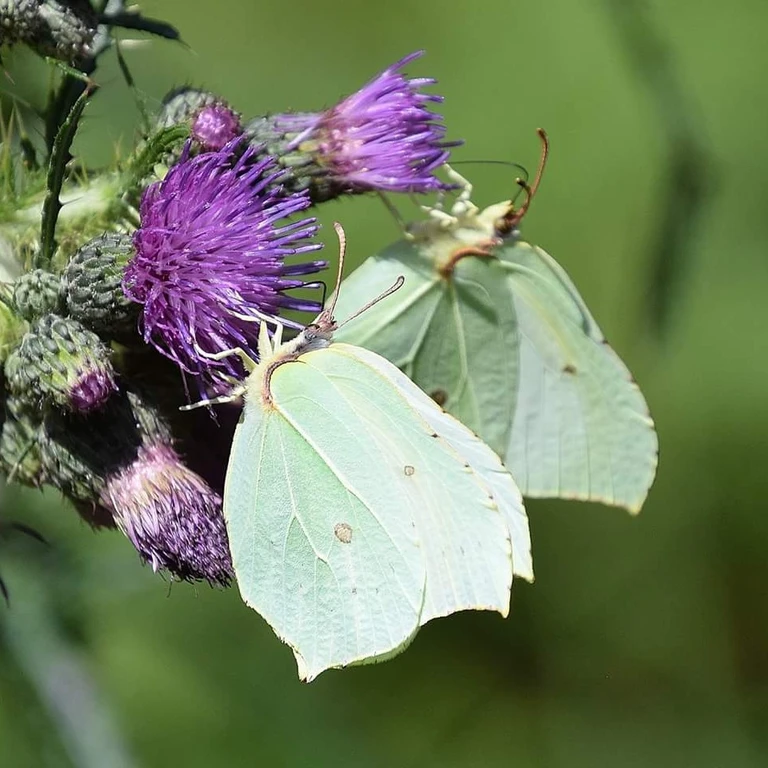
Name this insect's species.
Gonepteryx rhamni
